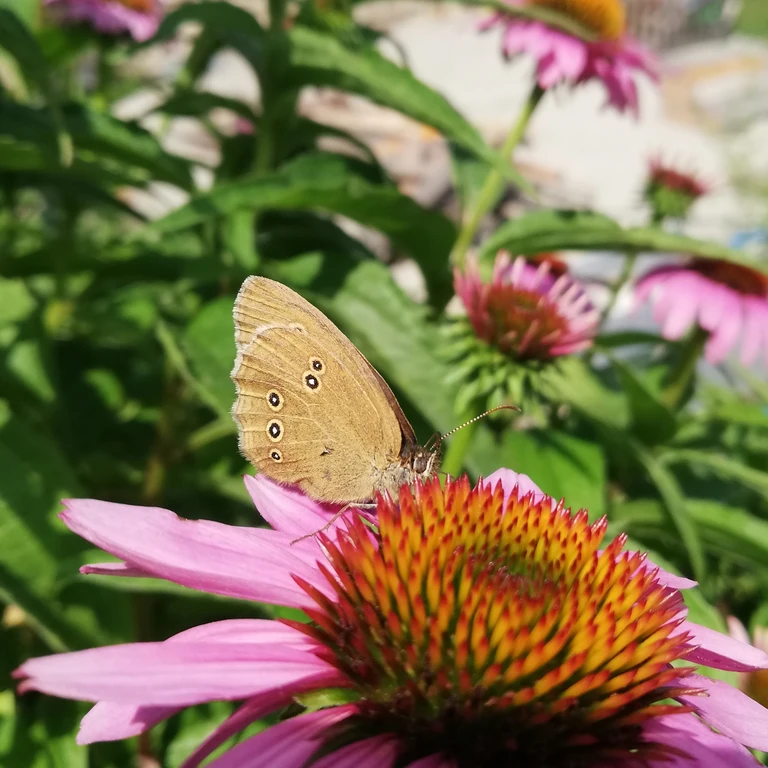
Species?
Aphantopus hyperantus
